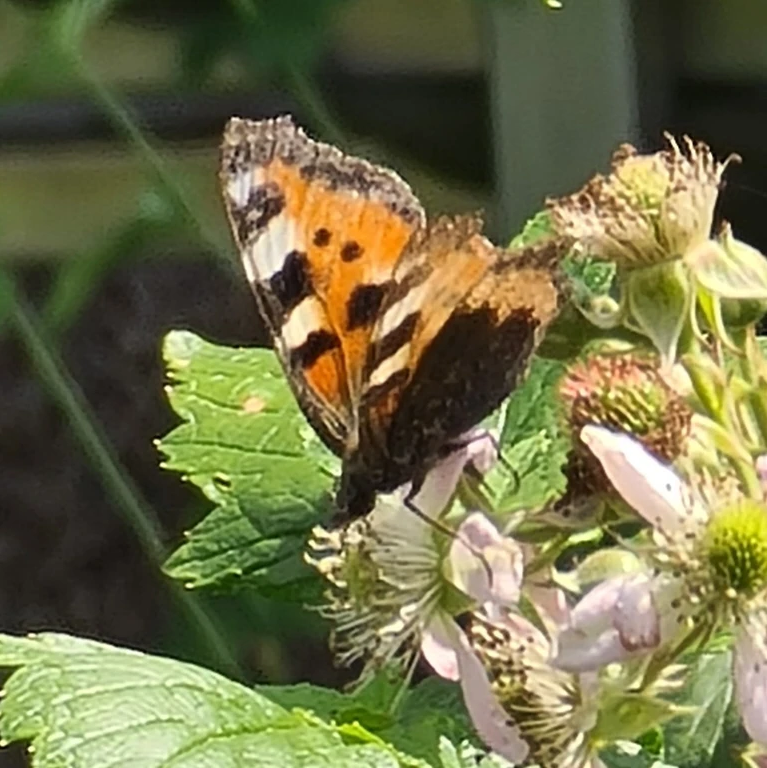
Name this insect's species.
Aglais urticae
